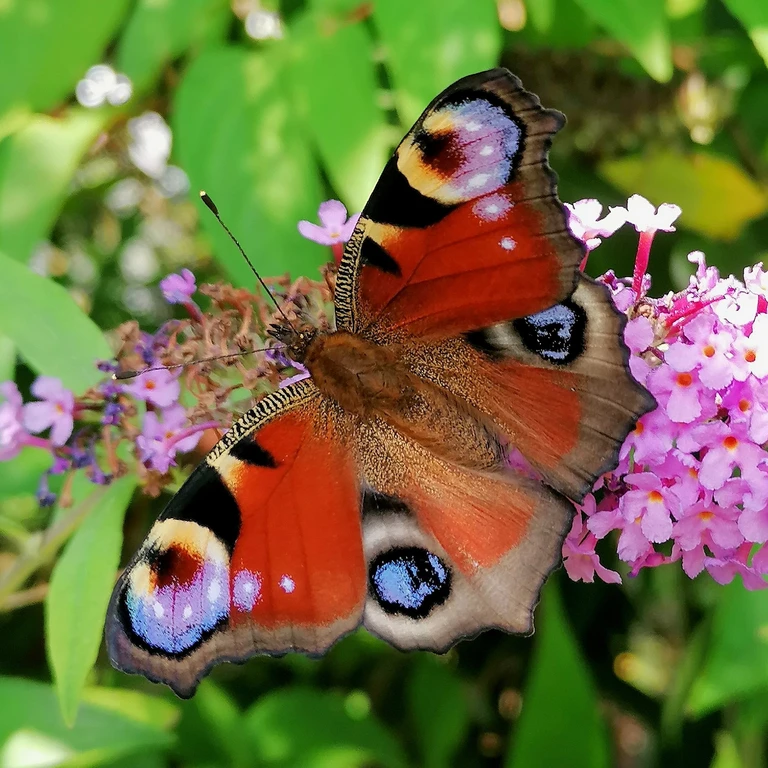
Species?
Aglais io
